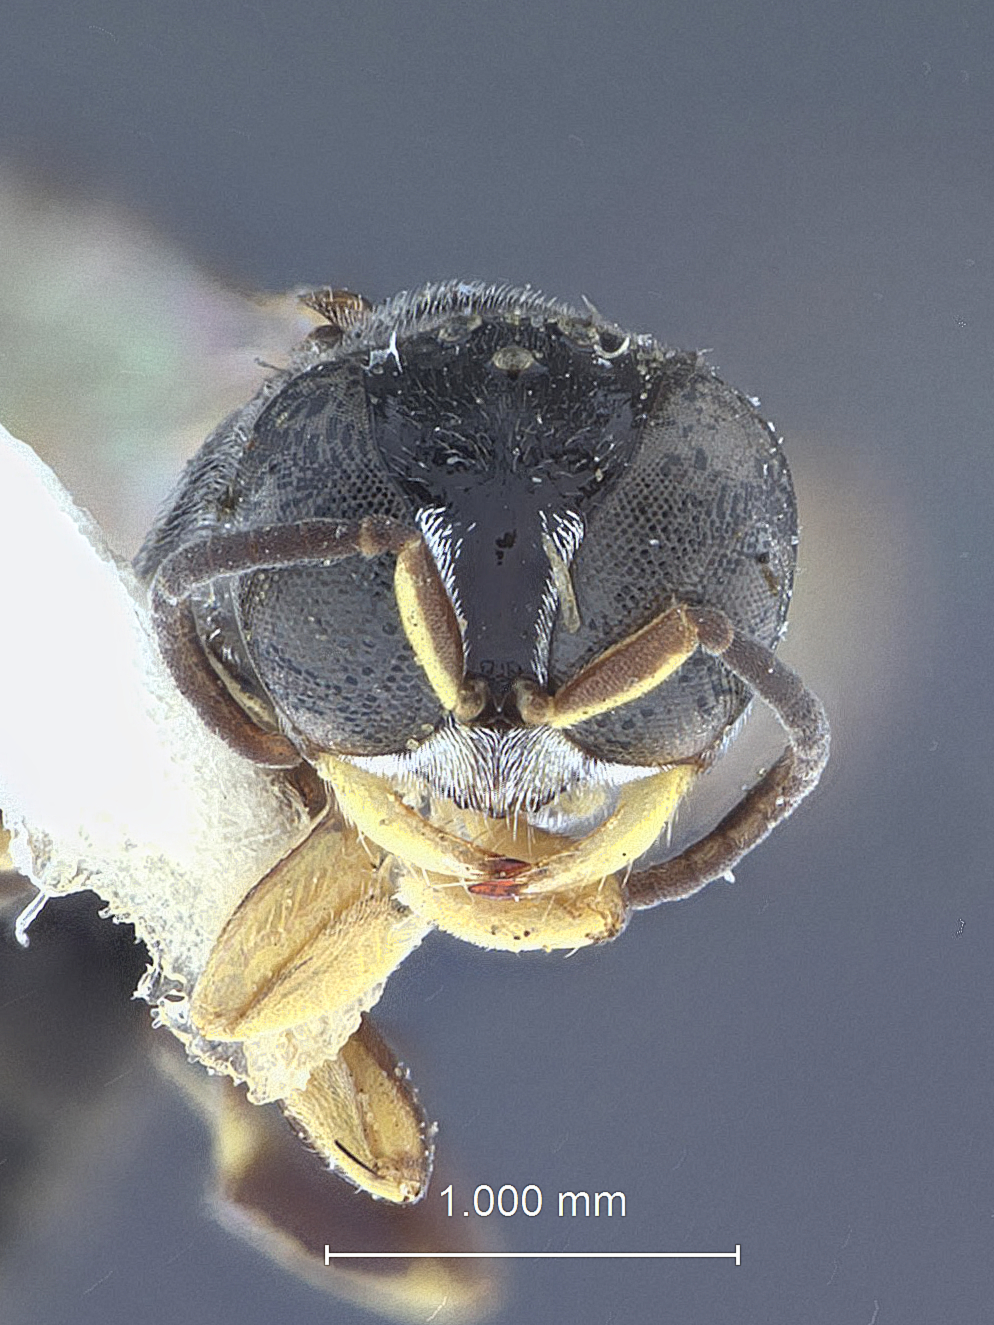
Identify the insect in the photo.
Crossocerus pseudochromatipus
